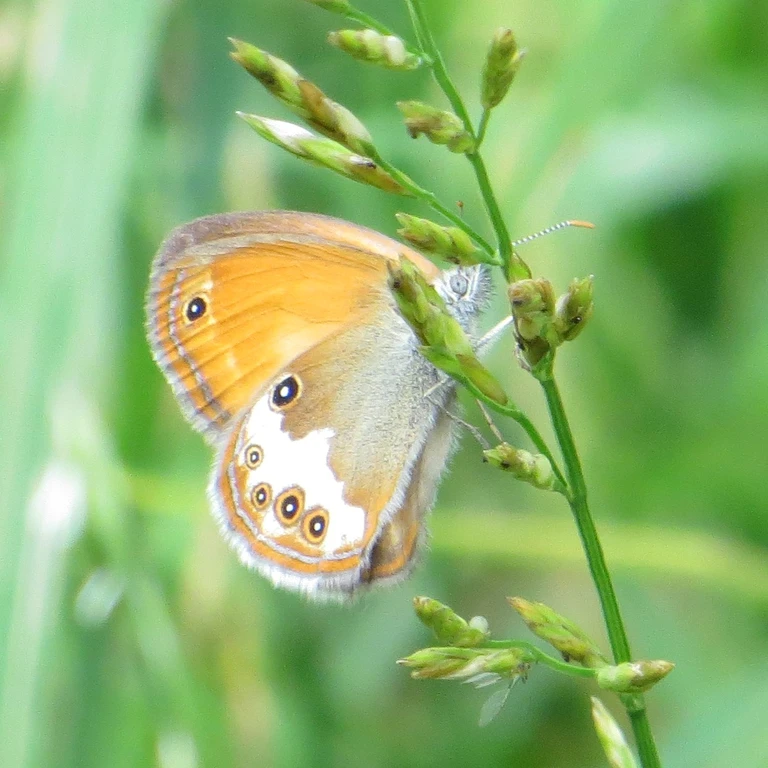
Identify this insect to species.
Coenonympha arcania
